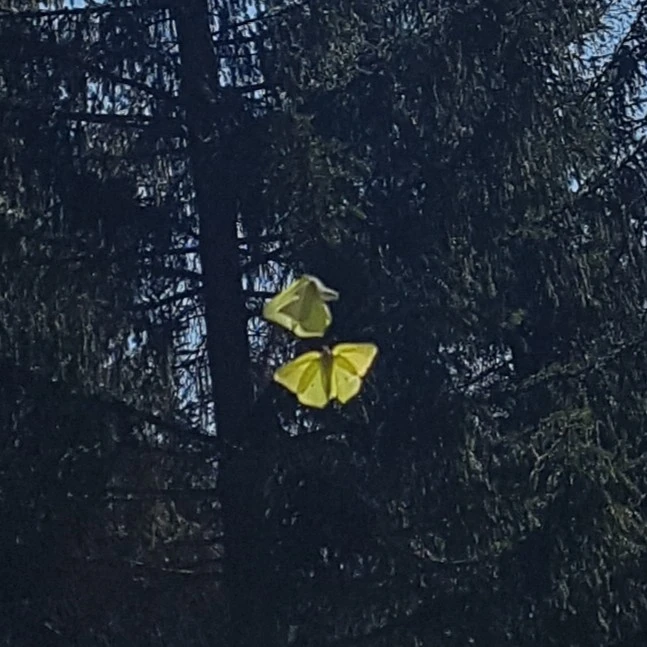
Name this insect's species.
Gonepteryx rhamni
